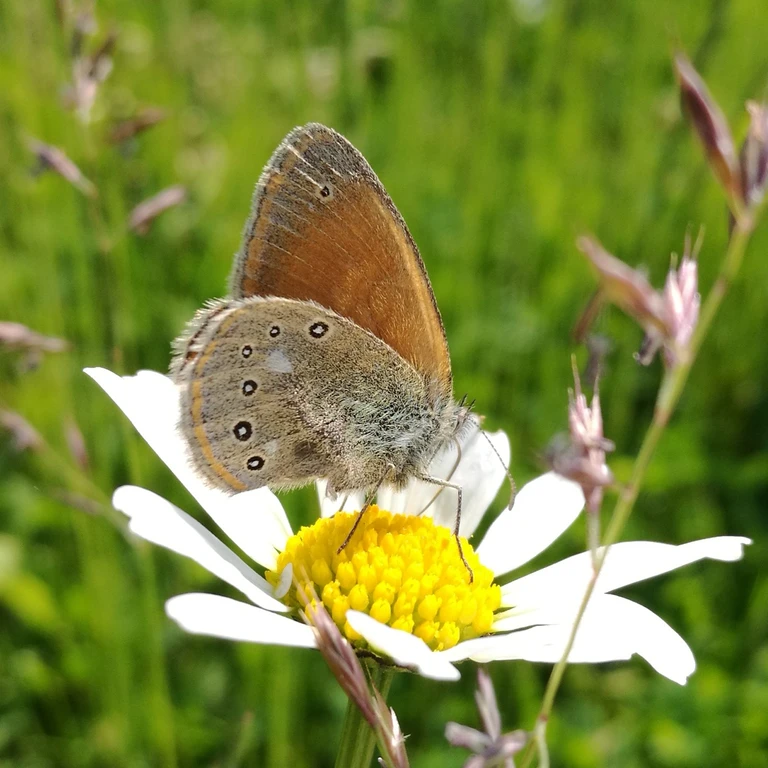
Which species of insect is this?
Coenonympha glycerion (also Coenonympha iphis)
